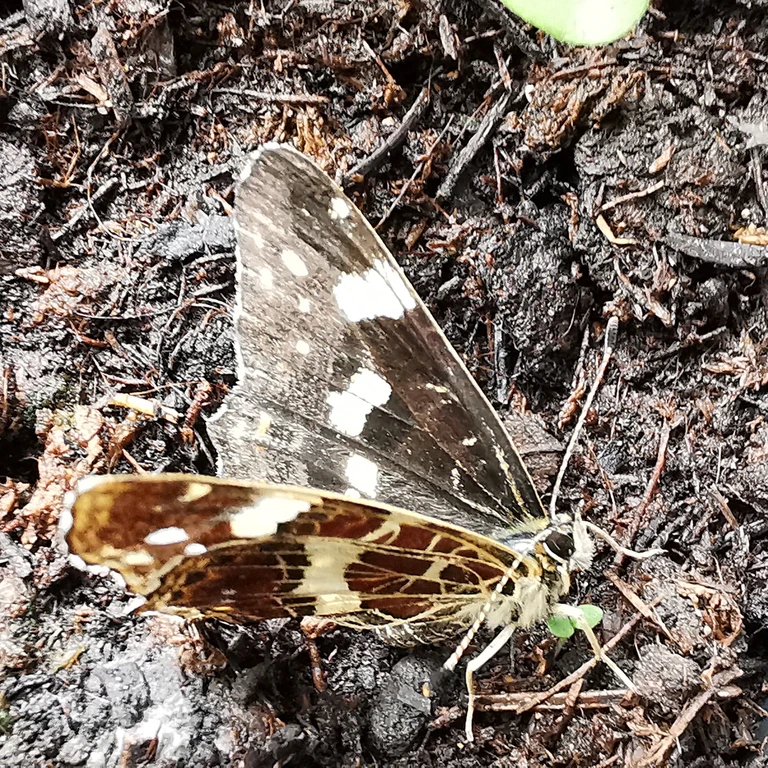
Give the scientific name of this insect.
Araschnia levana
